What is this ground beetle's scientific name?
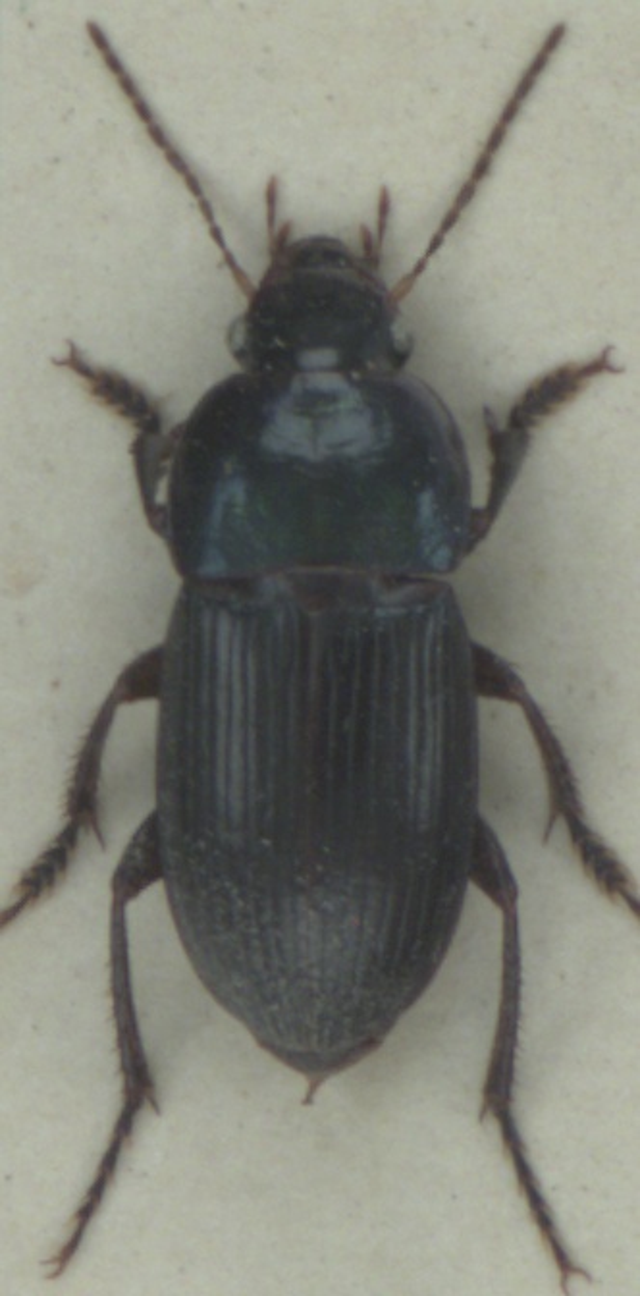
Harpalus dimidiatus
